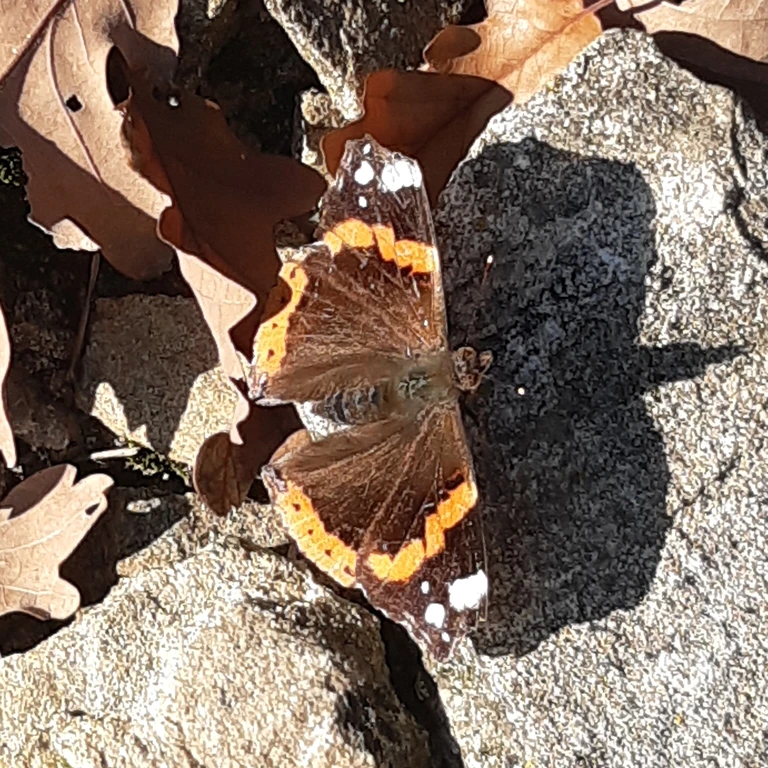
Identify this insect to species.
Vanessa atalanta
